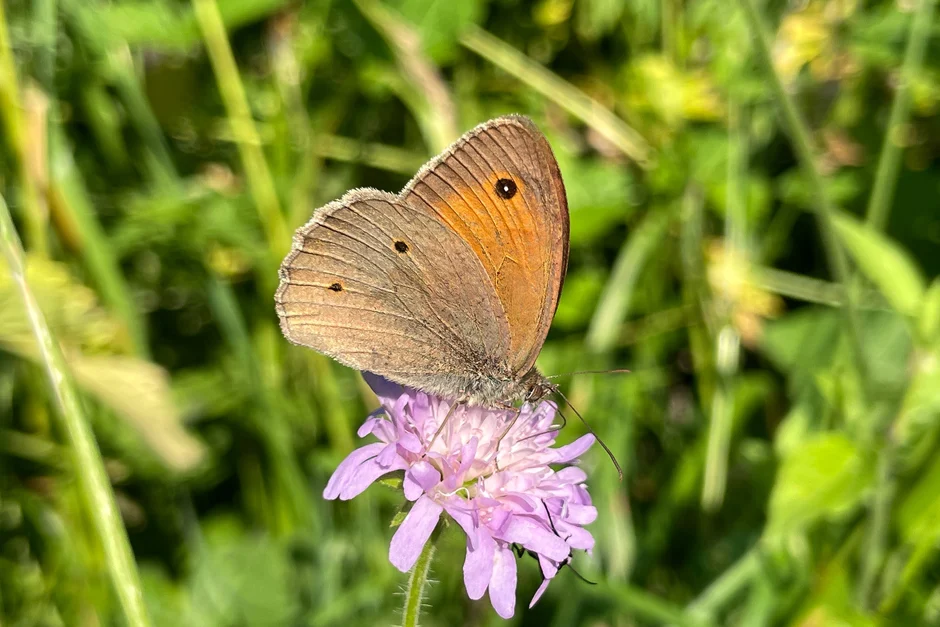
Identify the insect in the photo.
Maniola jurtina
